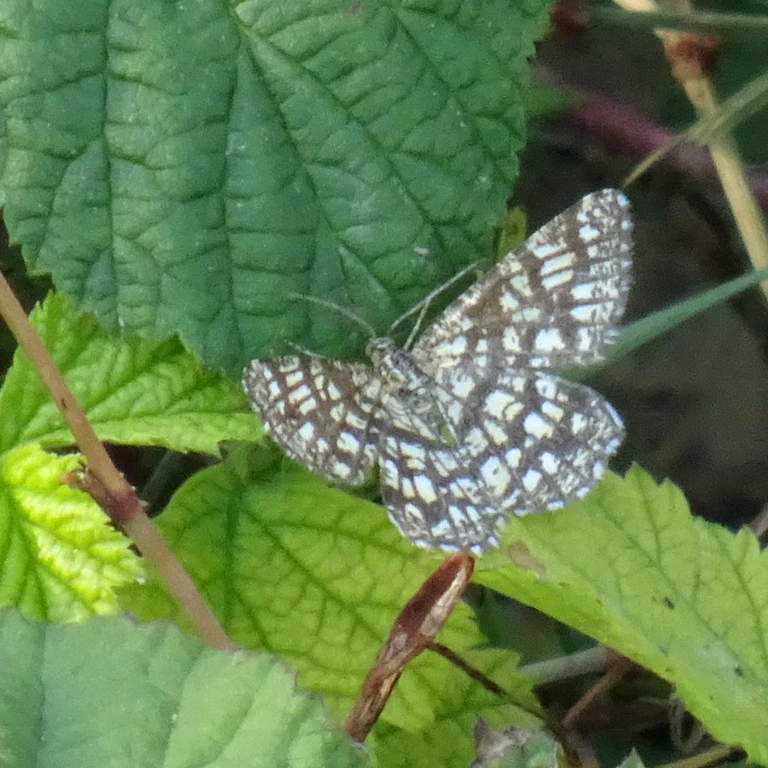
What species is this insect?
Chiasmia clathrata
